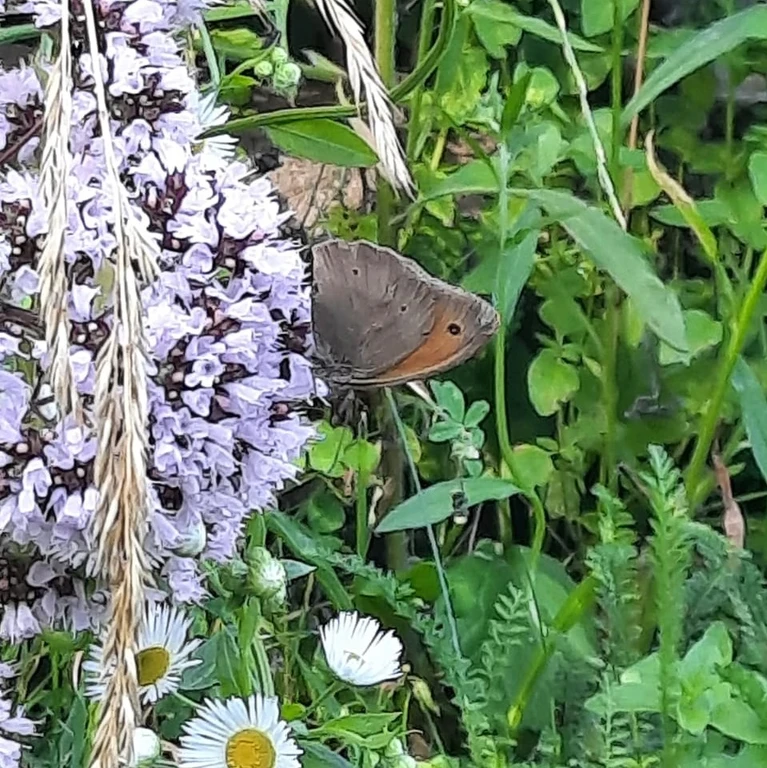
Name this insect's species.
Maniola jurtina
